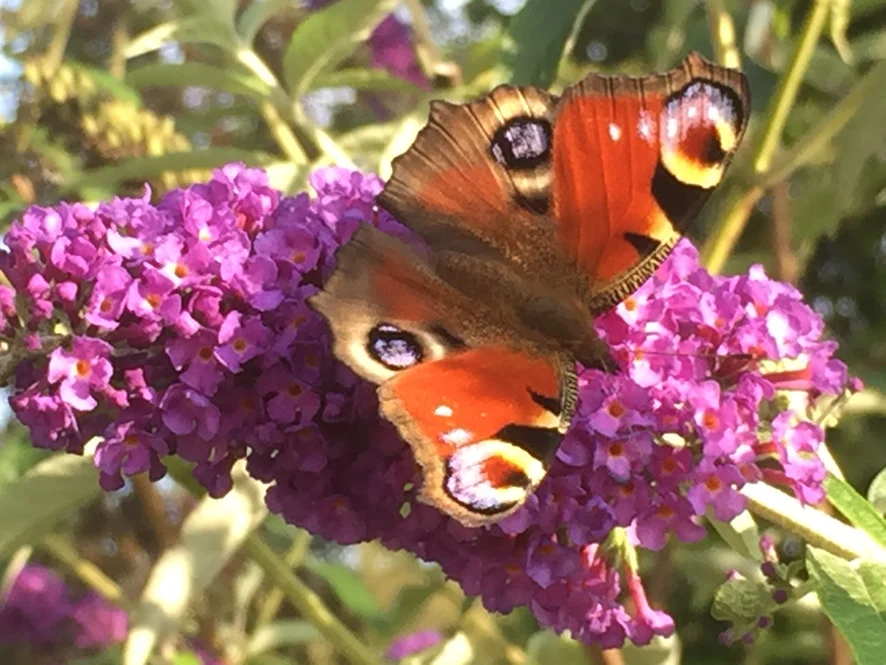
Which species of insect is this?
Aglais io
